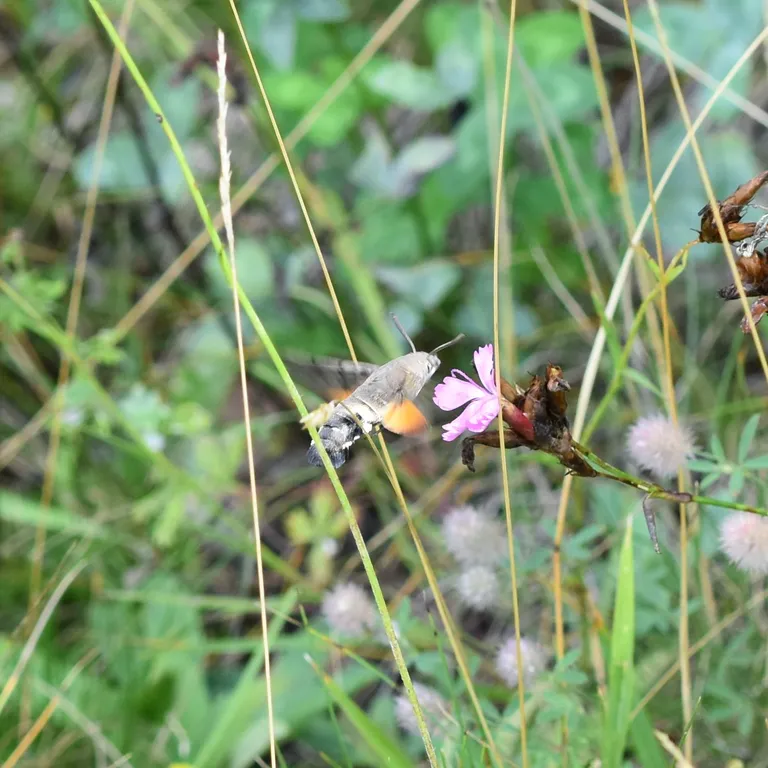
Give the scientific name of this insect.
Macroglossum stellatarum
